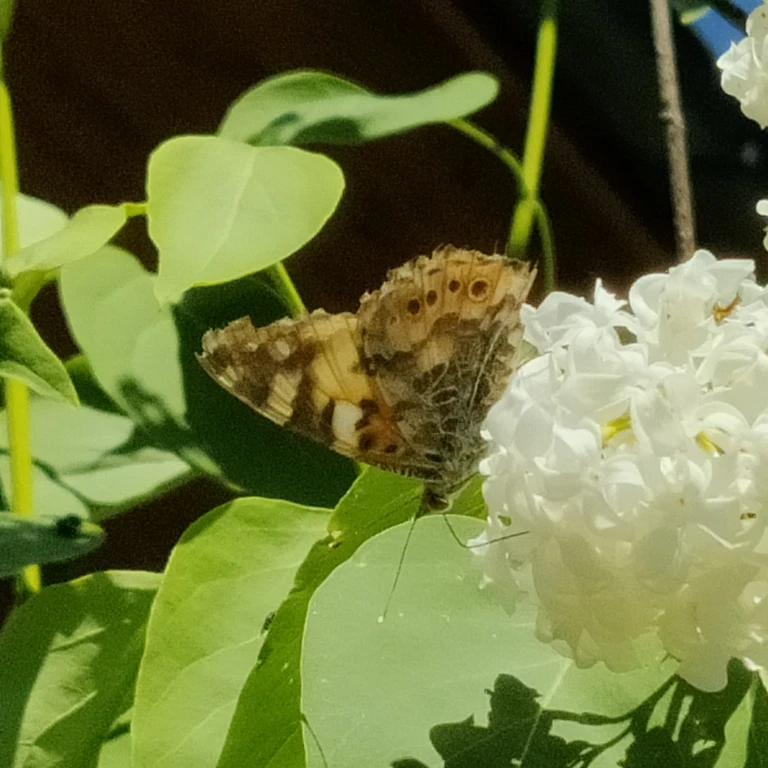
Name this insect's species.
Vanessa cardui
